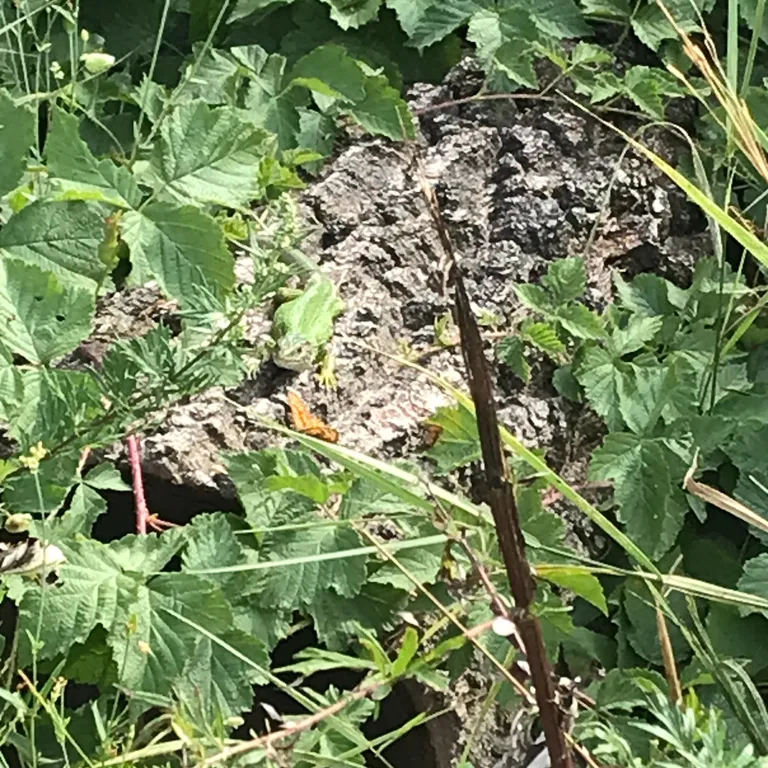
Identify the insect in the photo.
Lasiommata megera (also Pararge megera)
